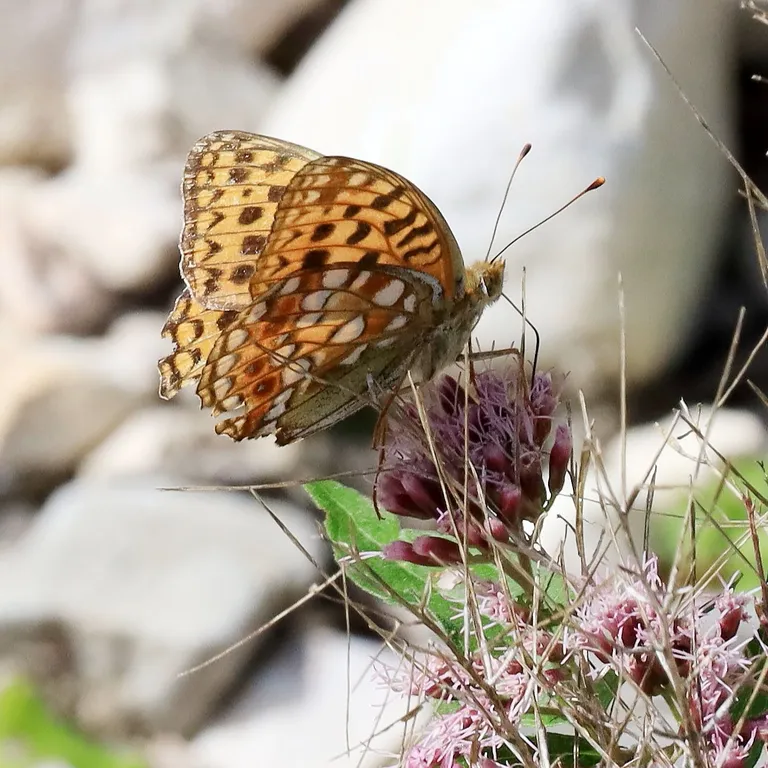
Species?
Fabriciana adippe
